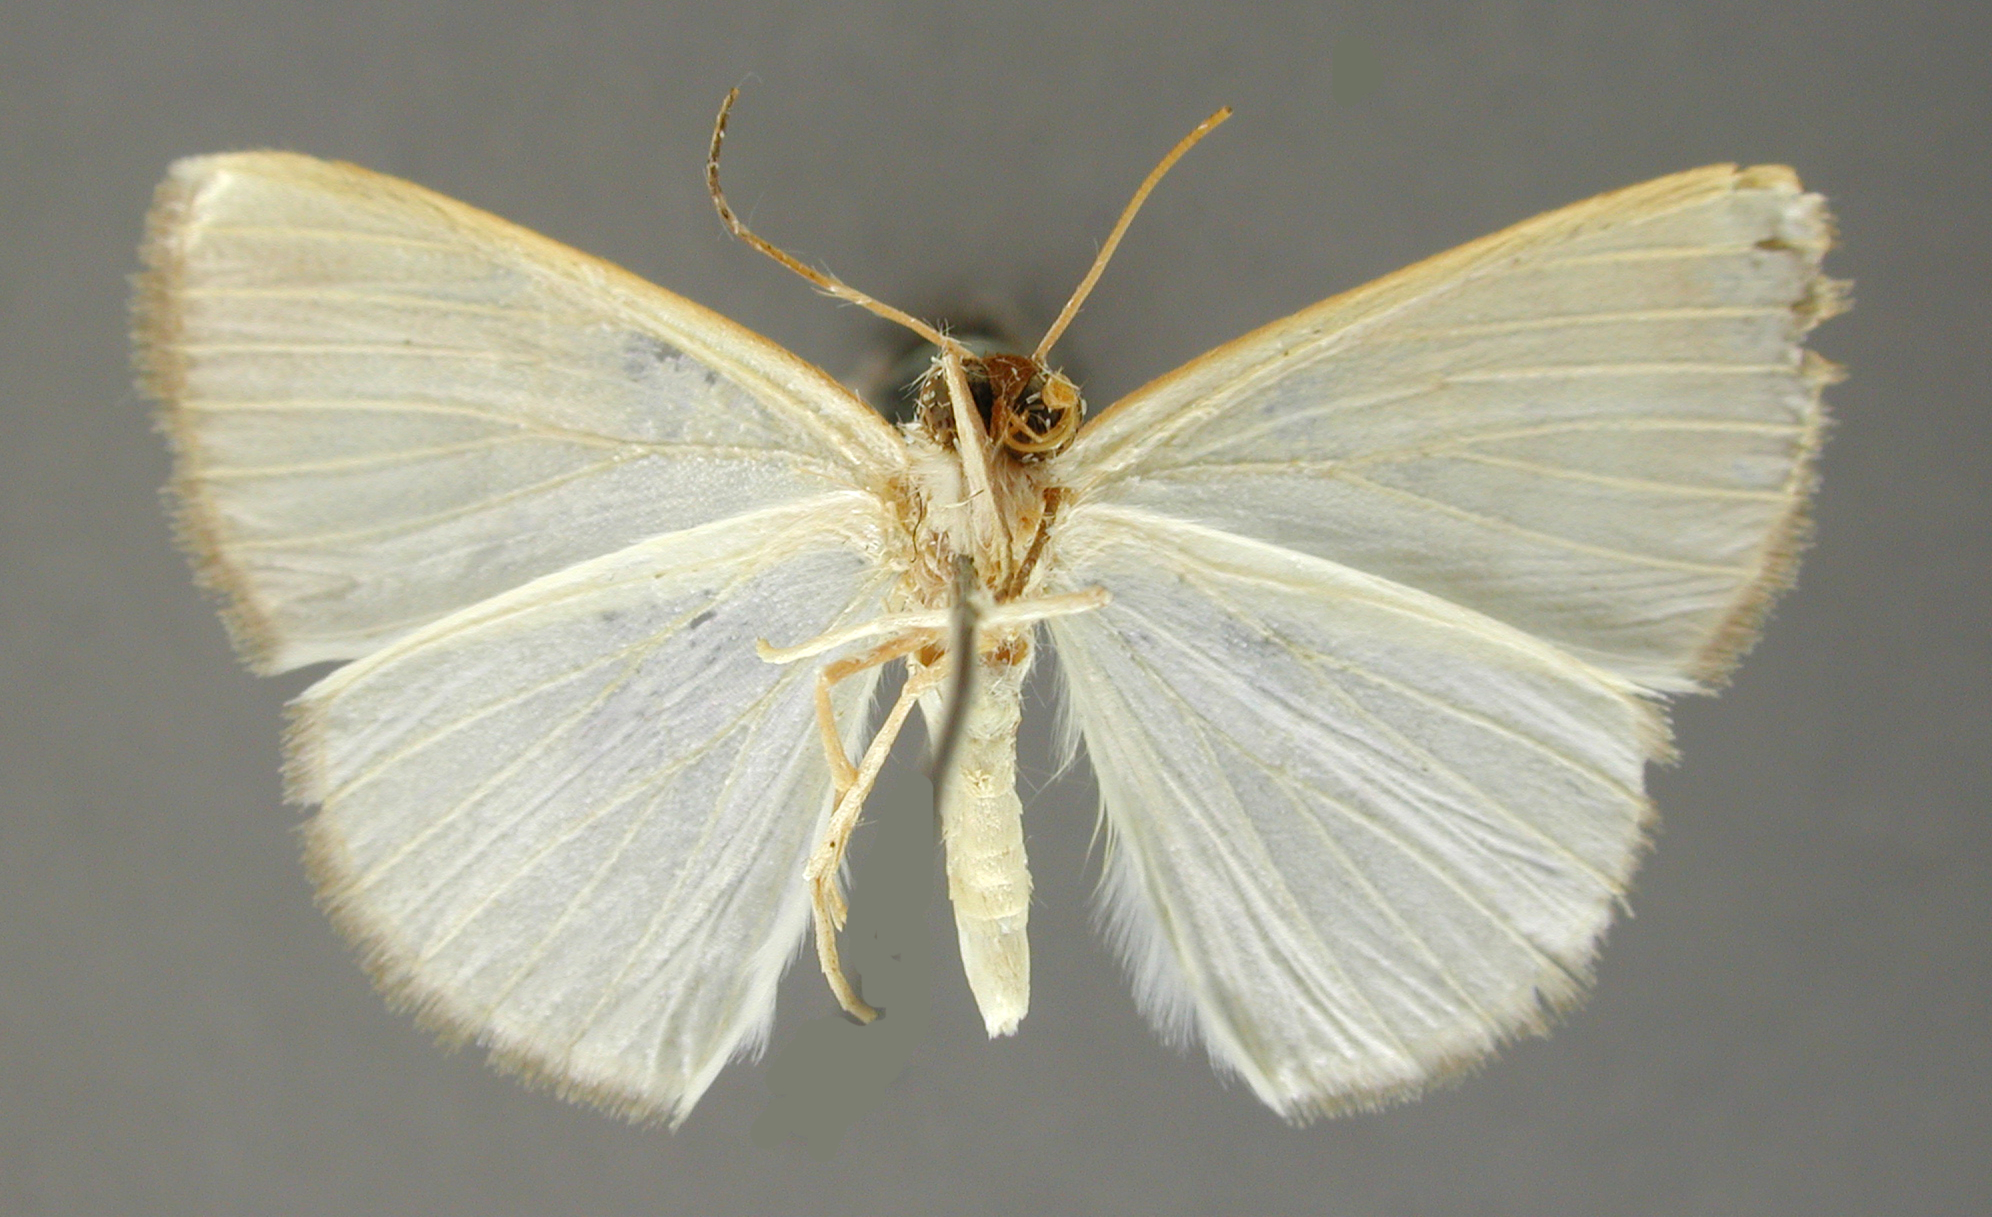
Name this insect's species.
Lomographa infuscata
